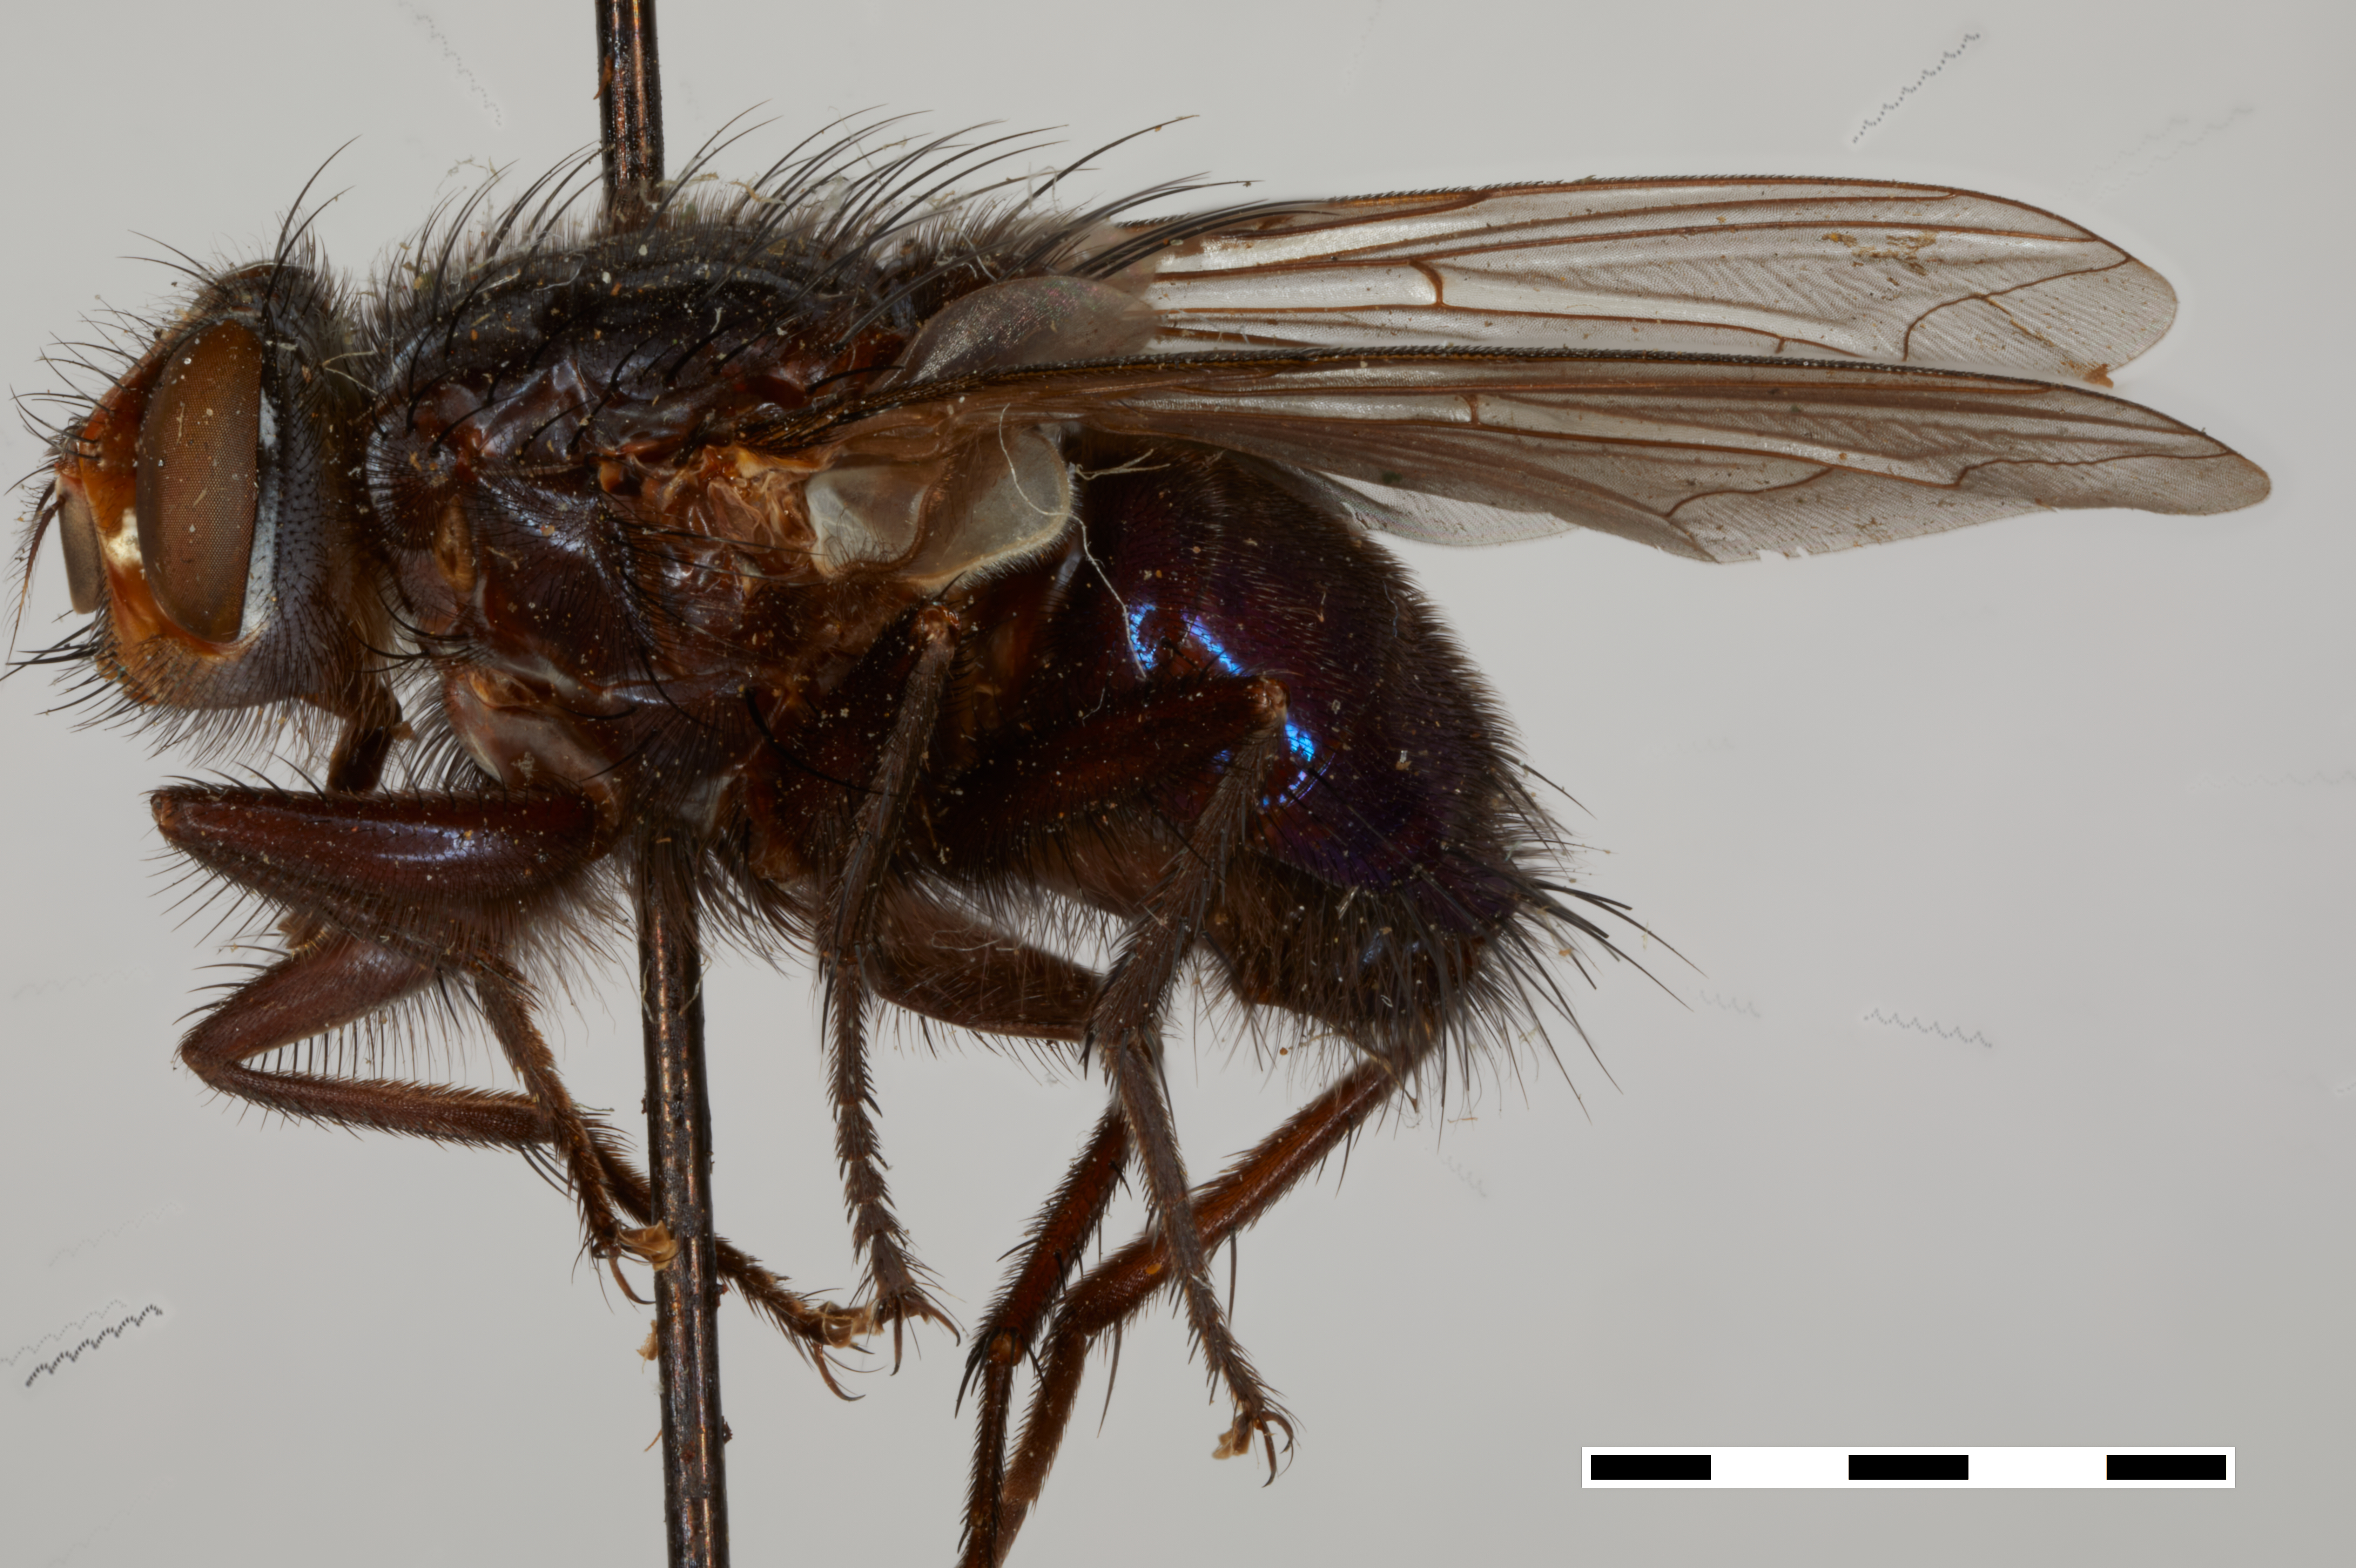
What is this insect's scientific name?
Cynomyia americana
